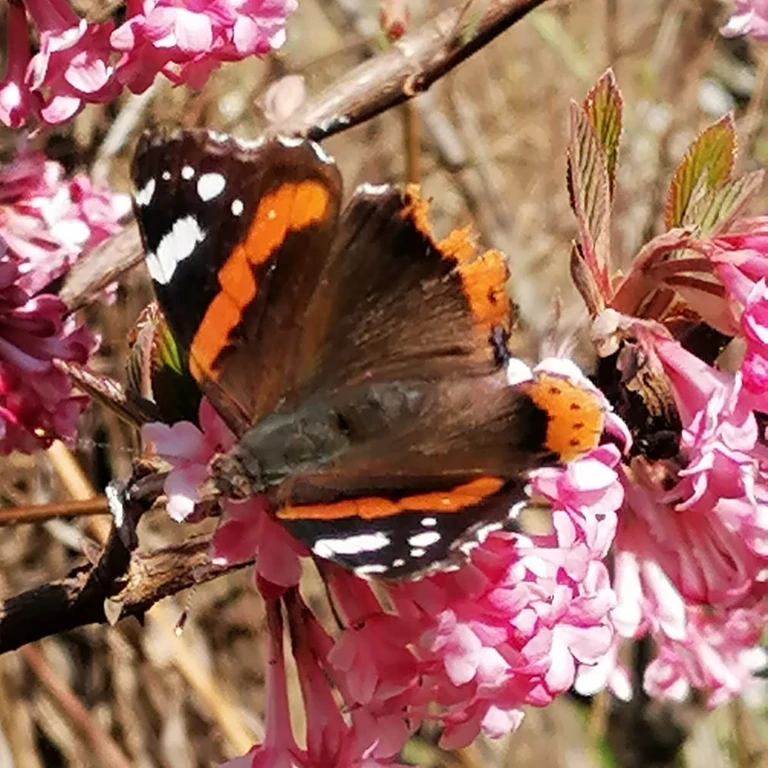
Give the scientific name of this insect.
Vanessa atalanta
